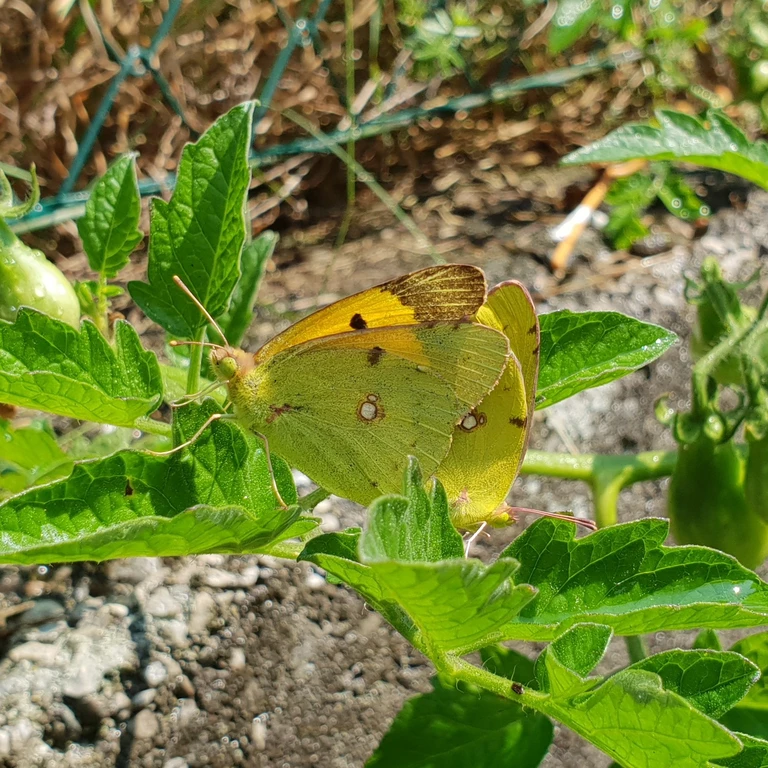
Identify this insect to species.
Colias croceus
